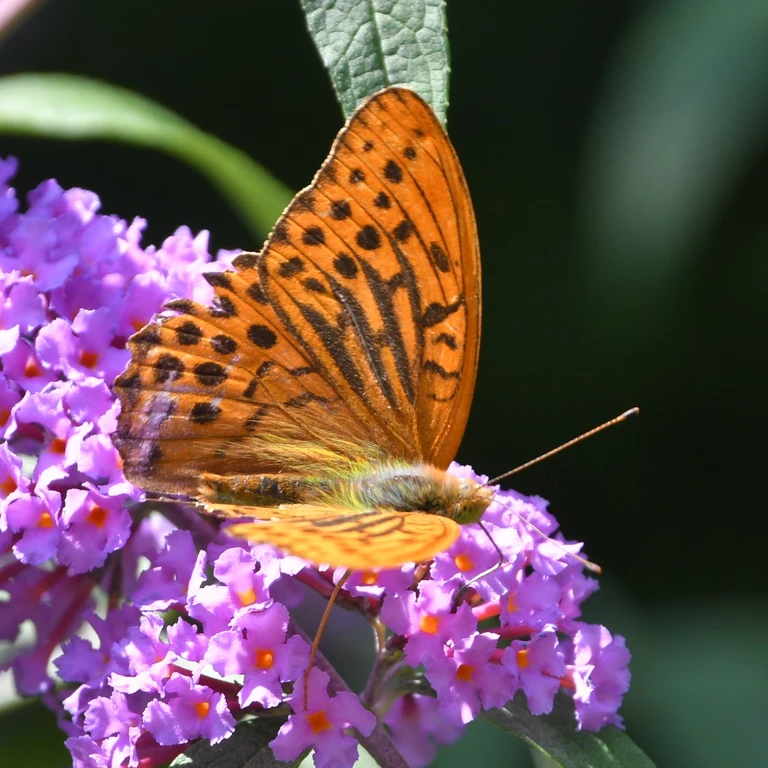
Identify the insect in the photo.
Argynnis paphia
